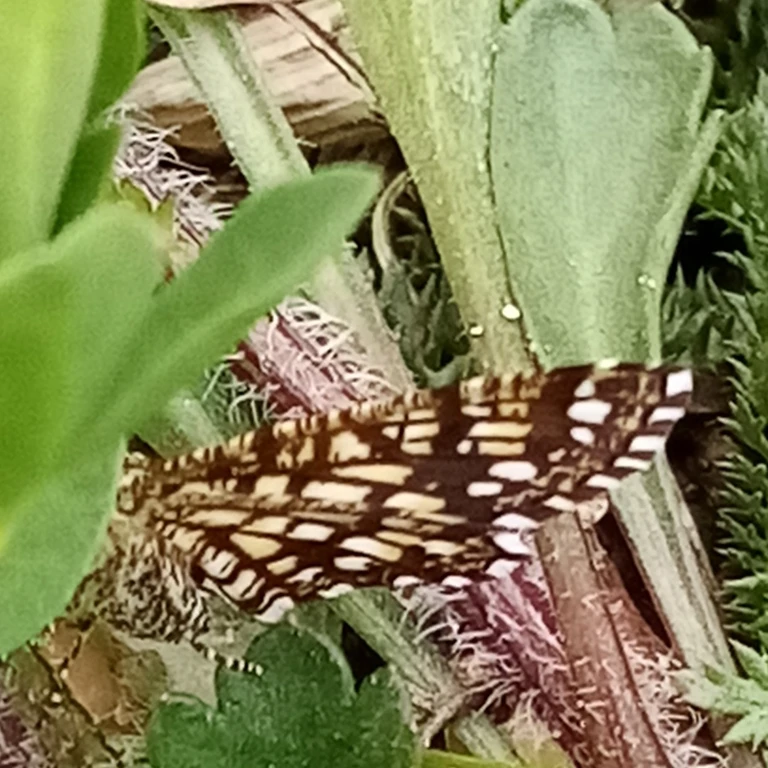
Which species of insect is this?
Chiasmia clathrata
